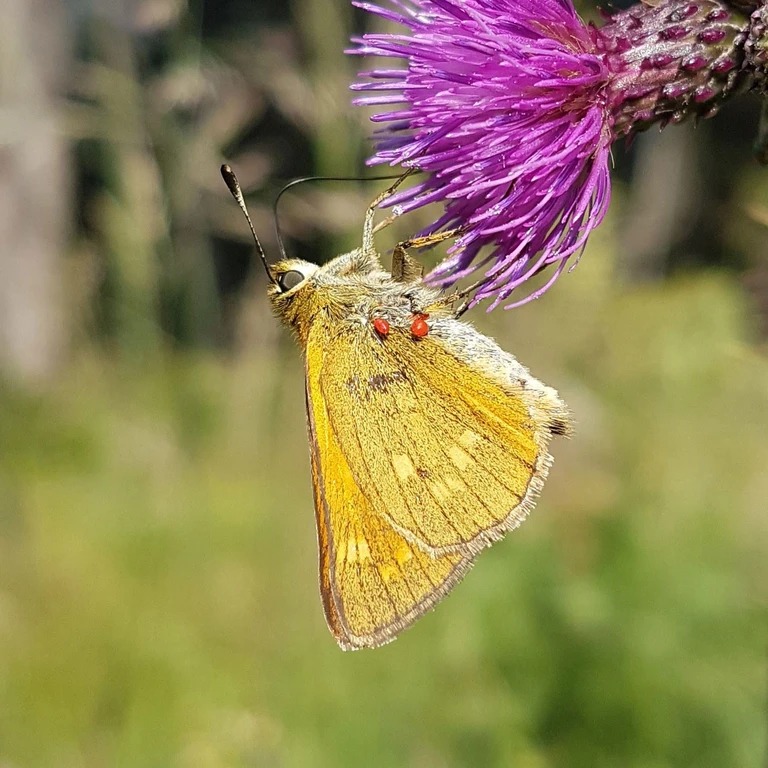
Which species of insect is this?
Ochlodes sylvanus (also Ochlodes venata)
